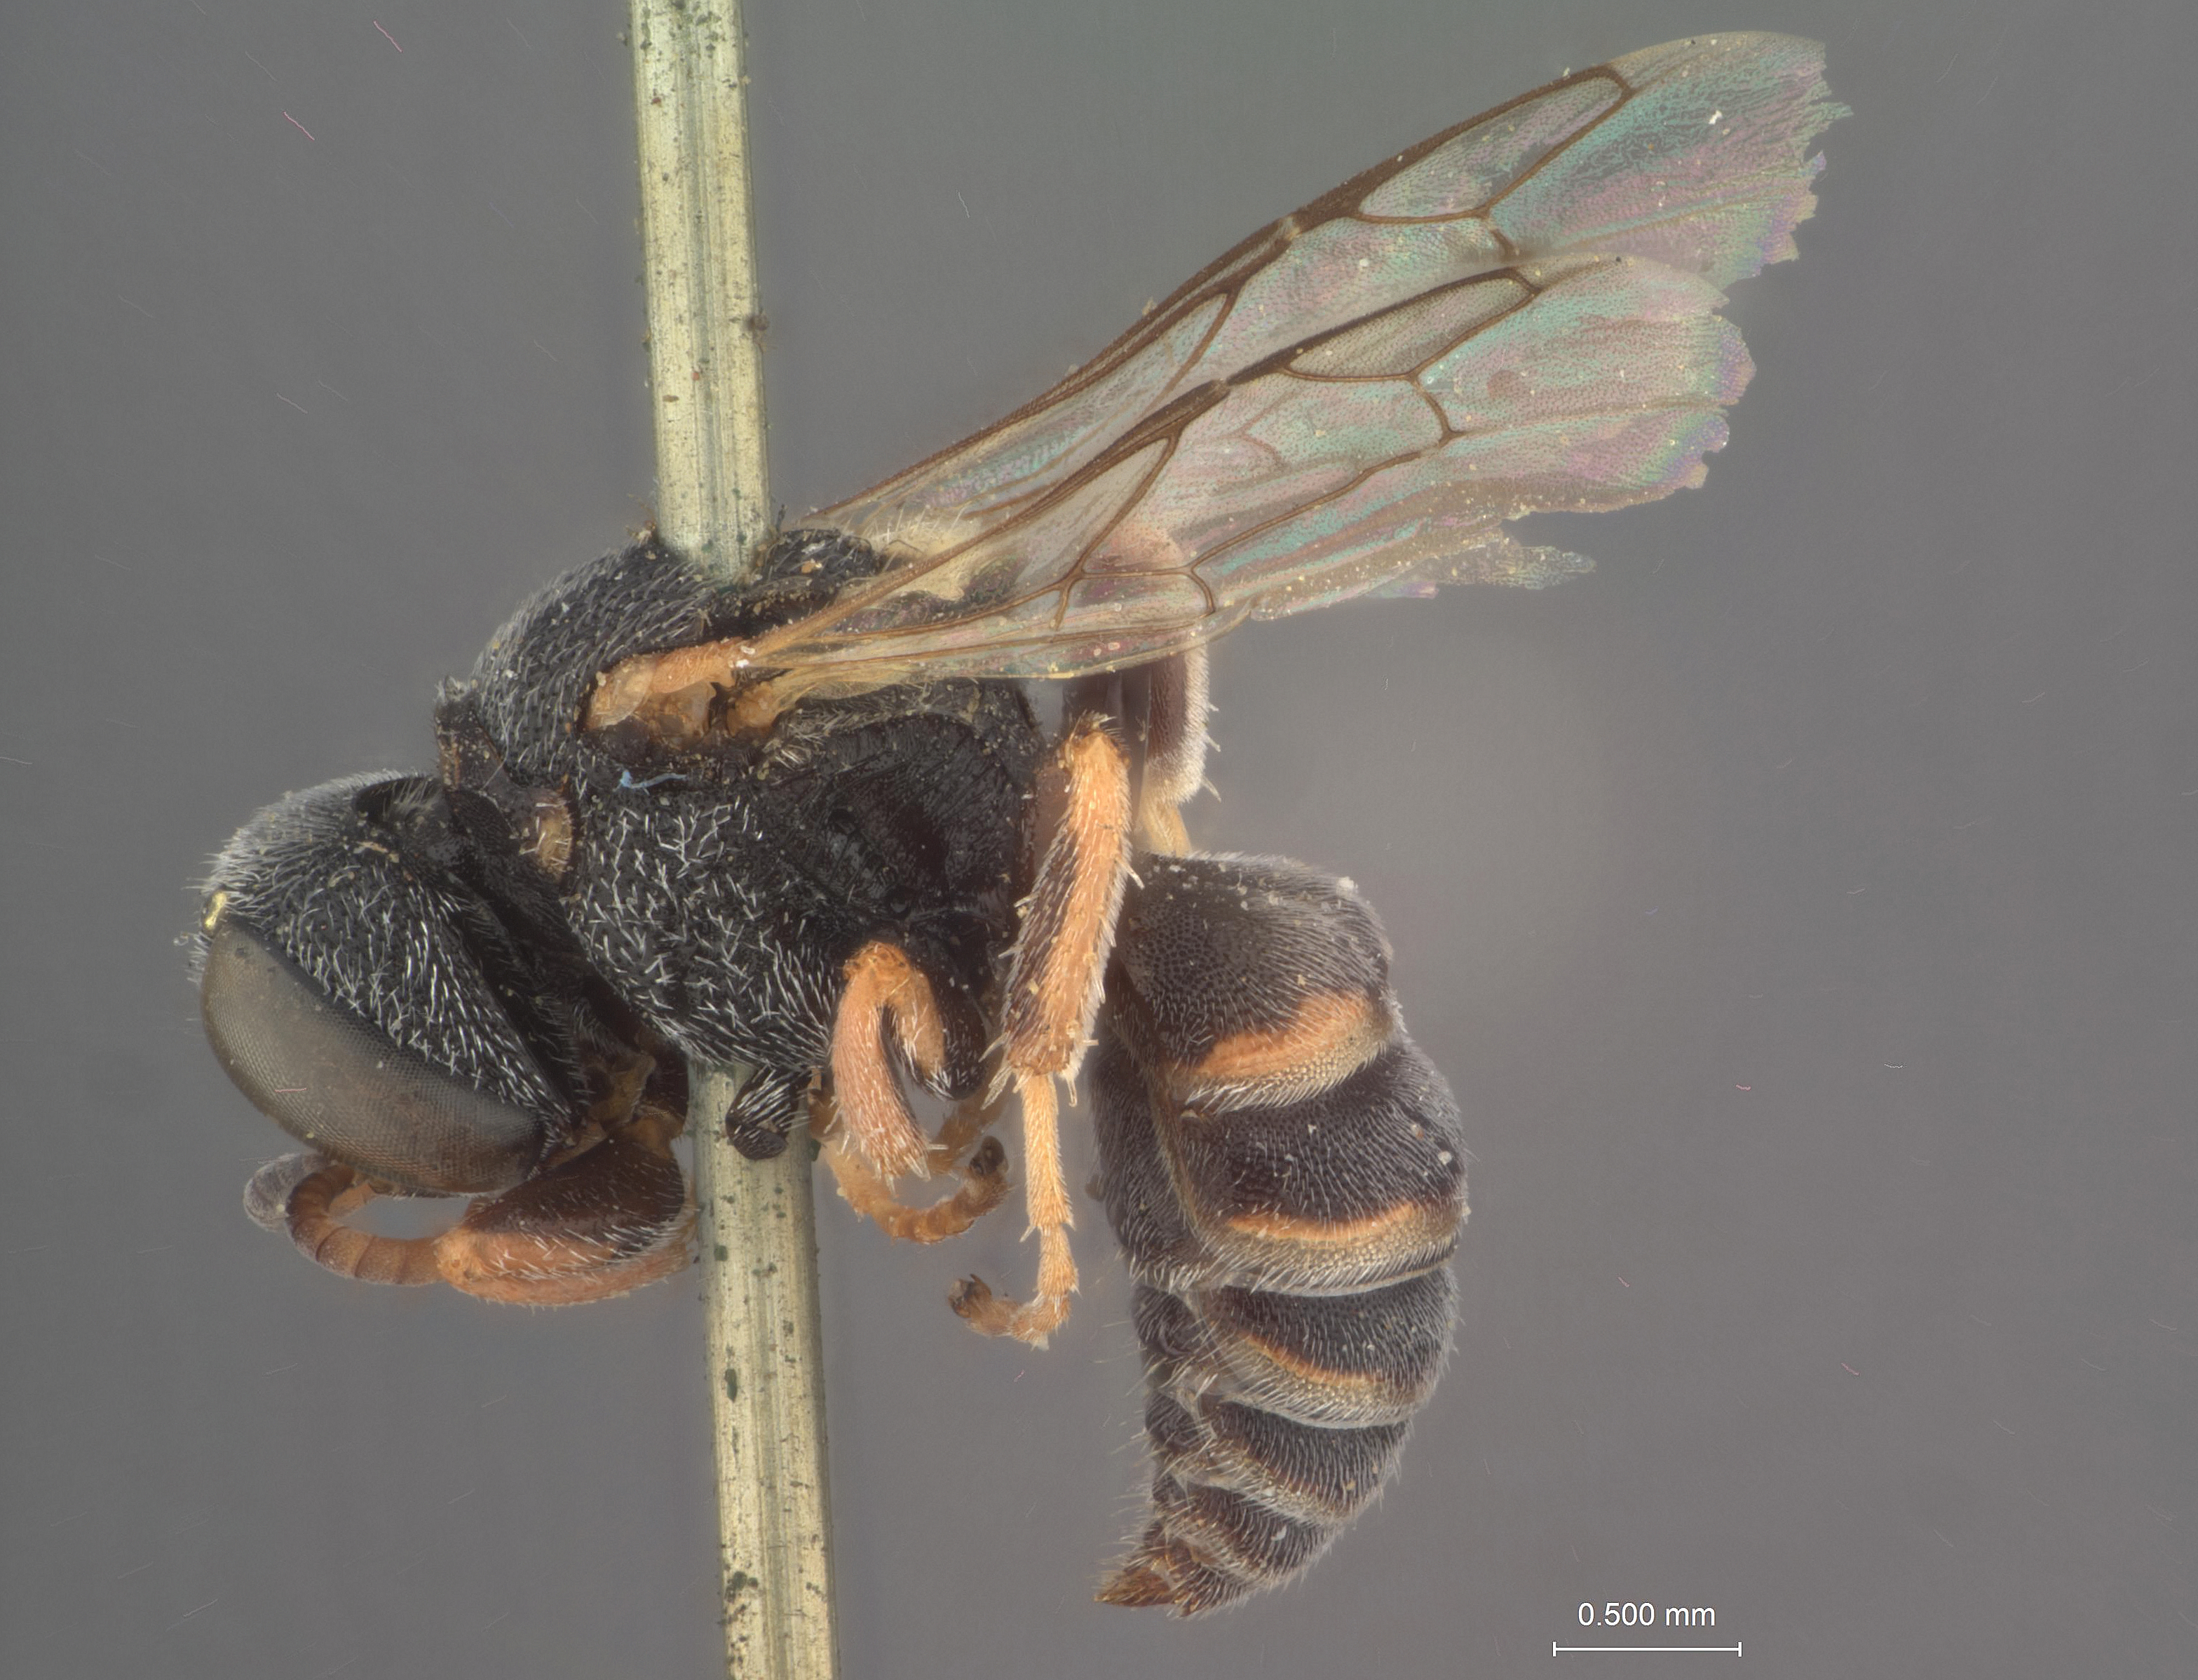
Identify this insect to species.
Oxybelus trifidus
